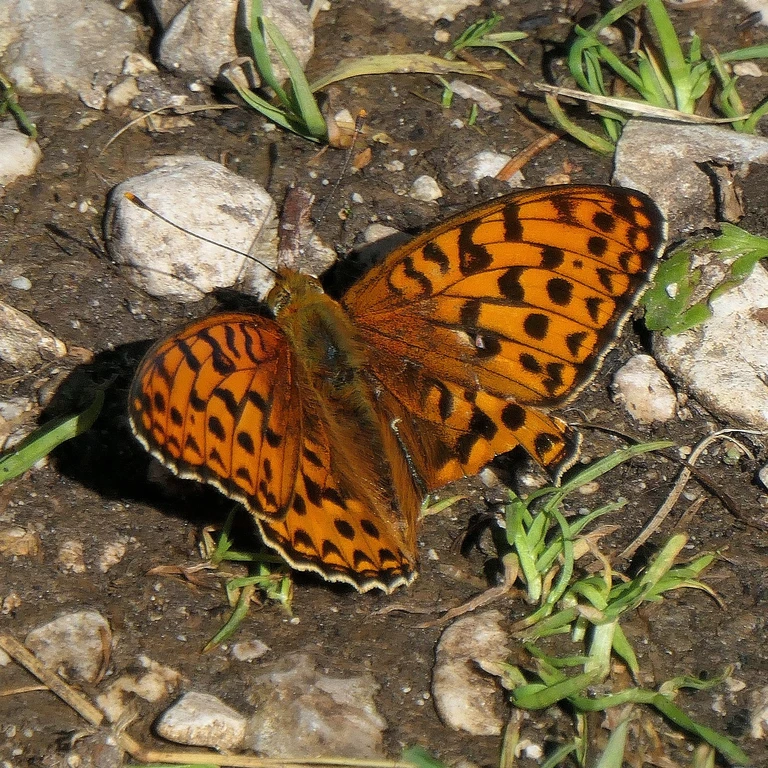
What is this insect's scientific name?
Fabriciana adippe
